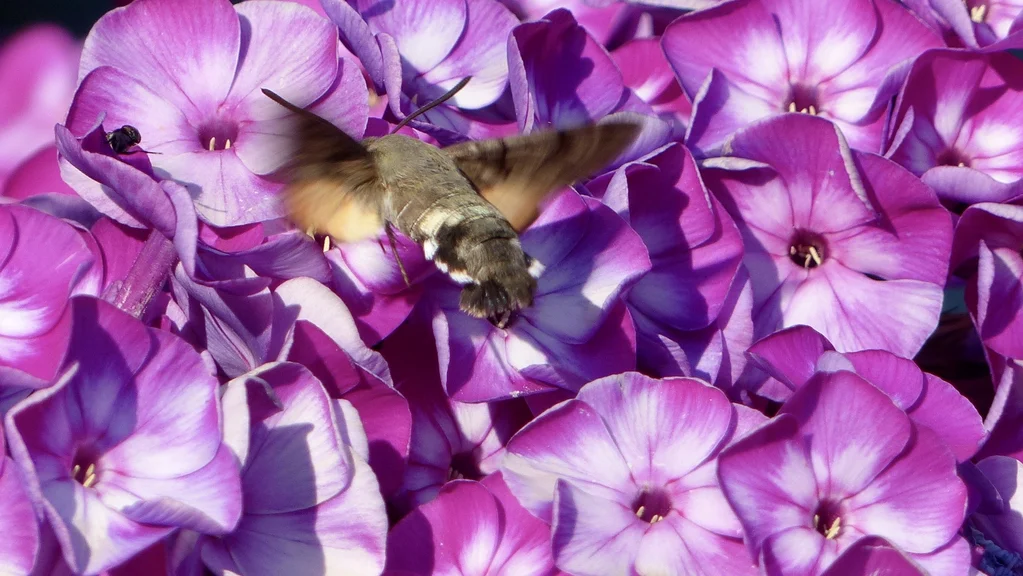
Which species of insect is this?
Macroglossum stellatarum
